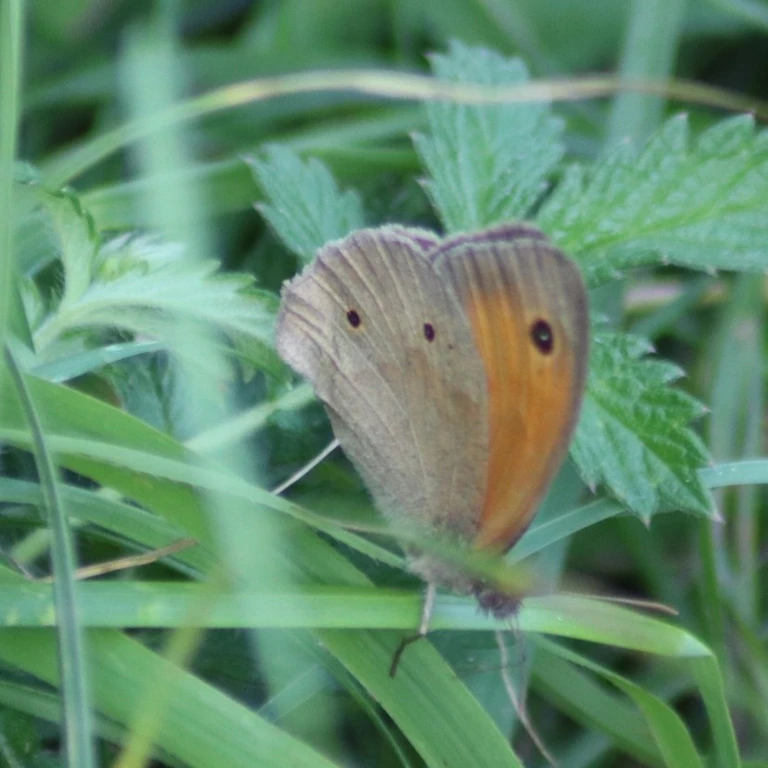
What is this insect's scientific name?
Maniola jurtina
